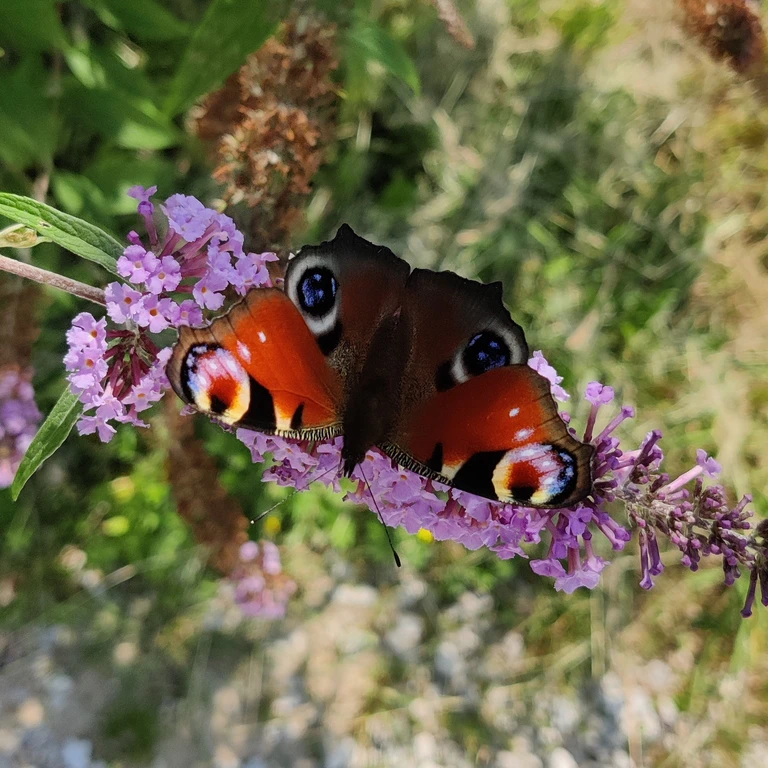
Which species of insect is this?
Aglais io
